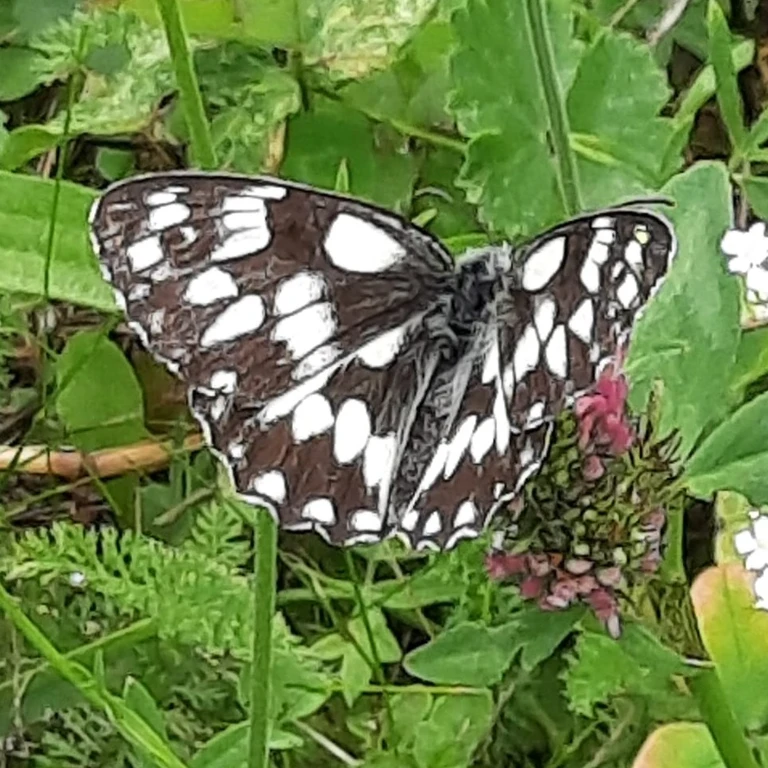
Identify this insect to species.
Melanargia galathea
